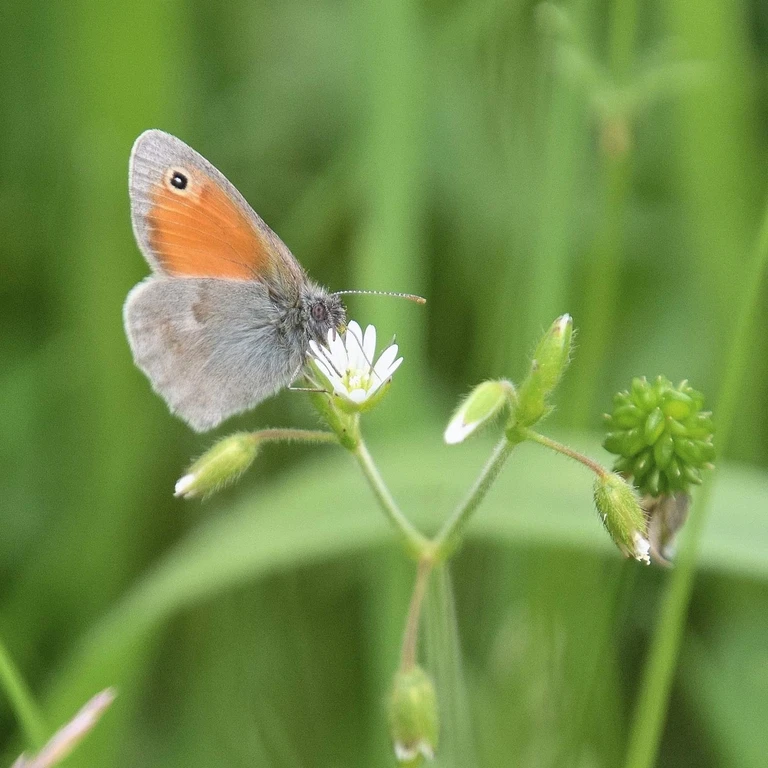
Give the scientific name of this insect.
Coenonympha pamphilus
